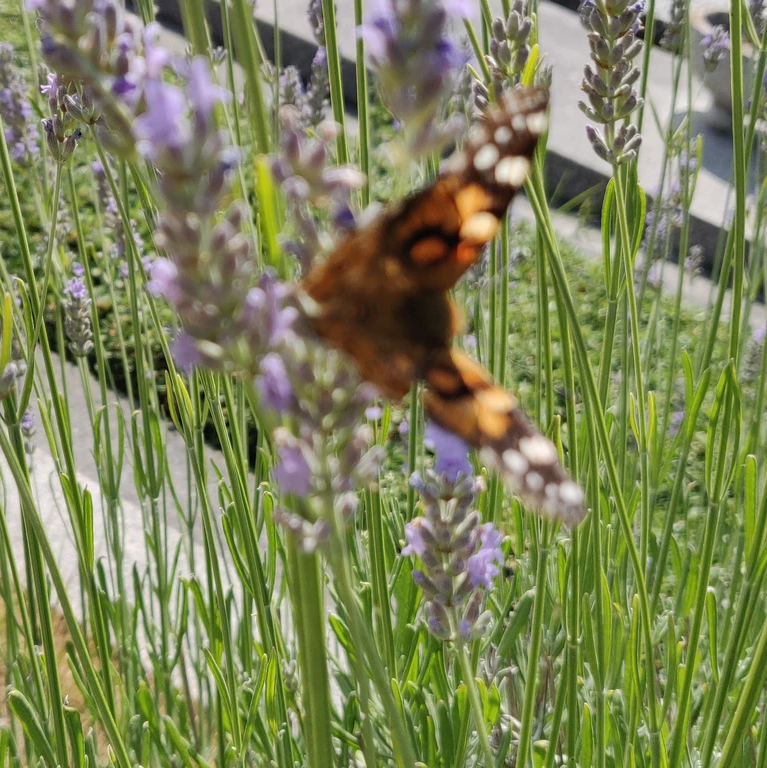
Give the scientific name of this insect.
Vanessa cardui
